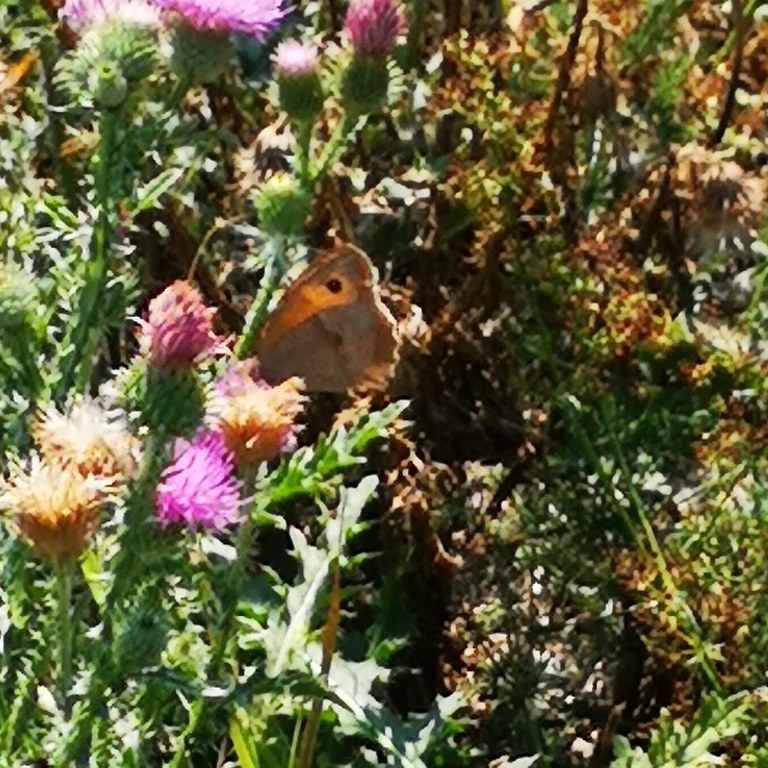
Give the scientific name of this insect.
Maniola jurtina
